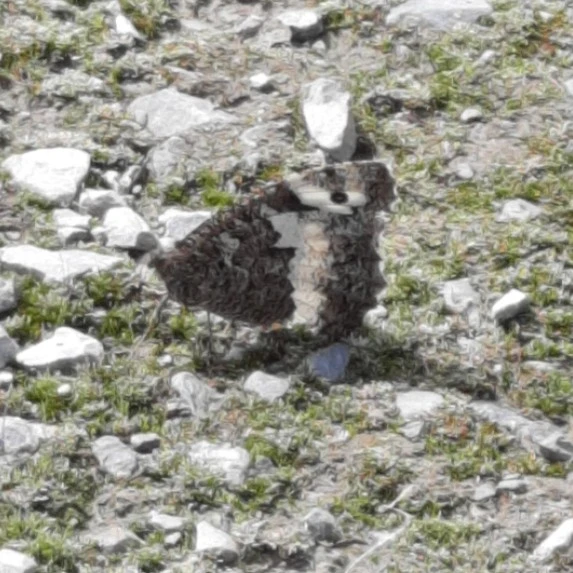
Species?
Brintesia circe
